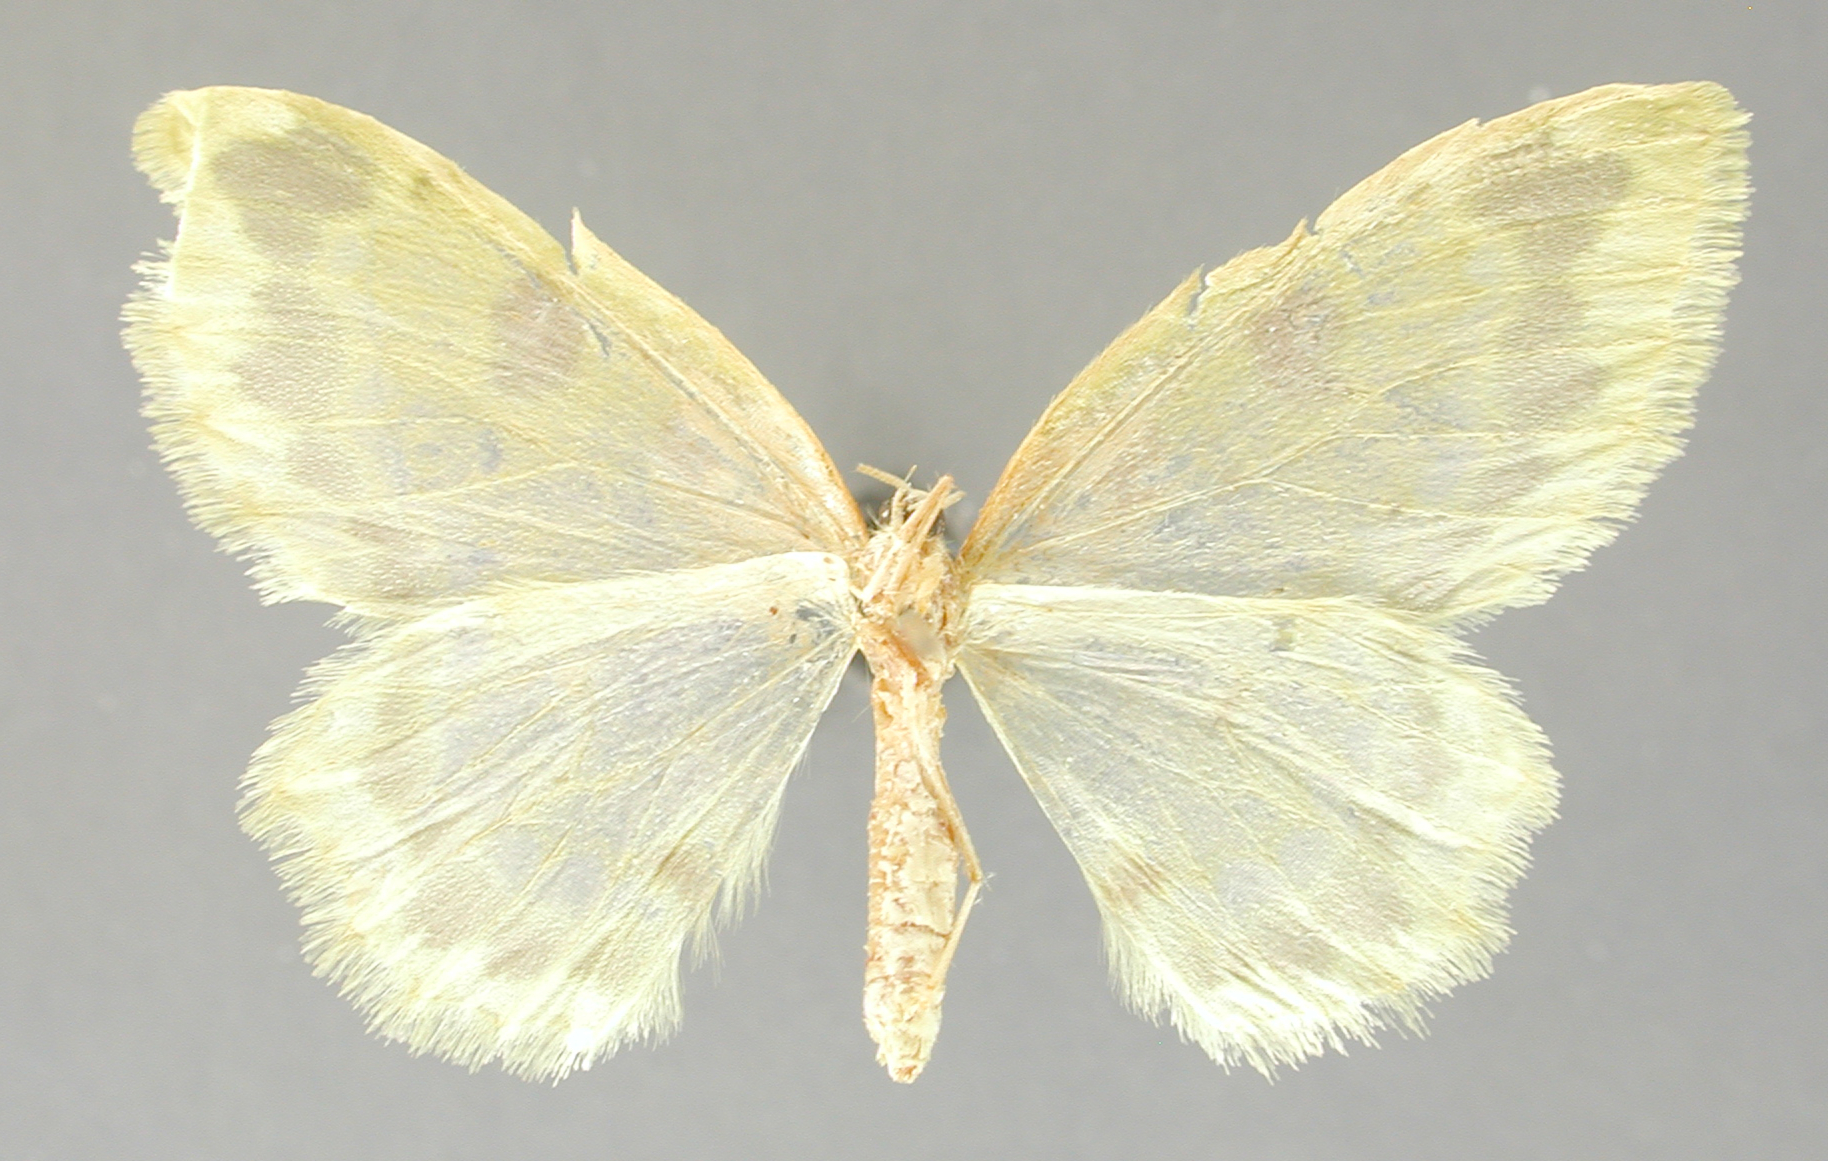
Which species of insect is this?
Prohydata completa
